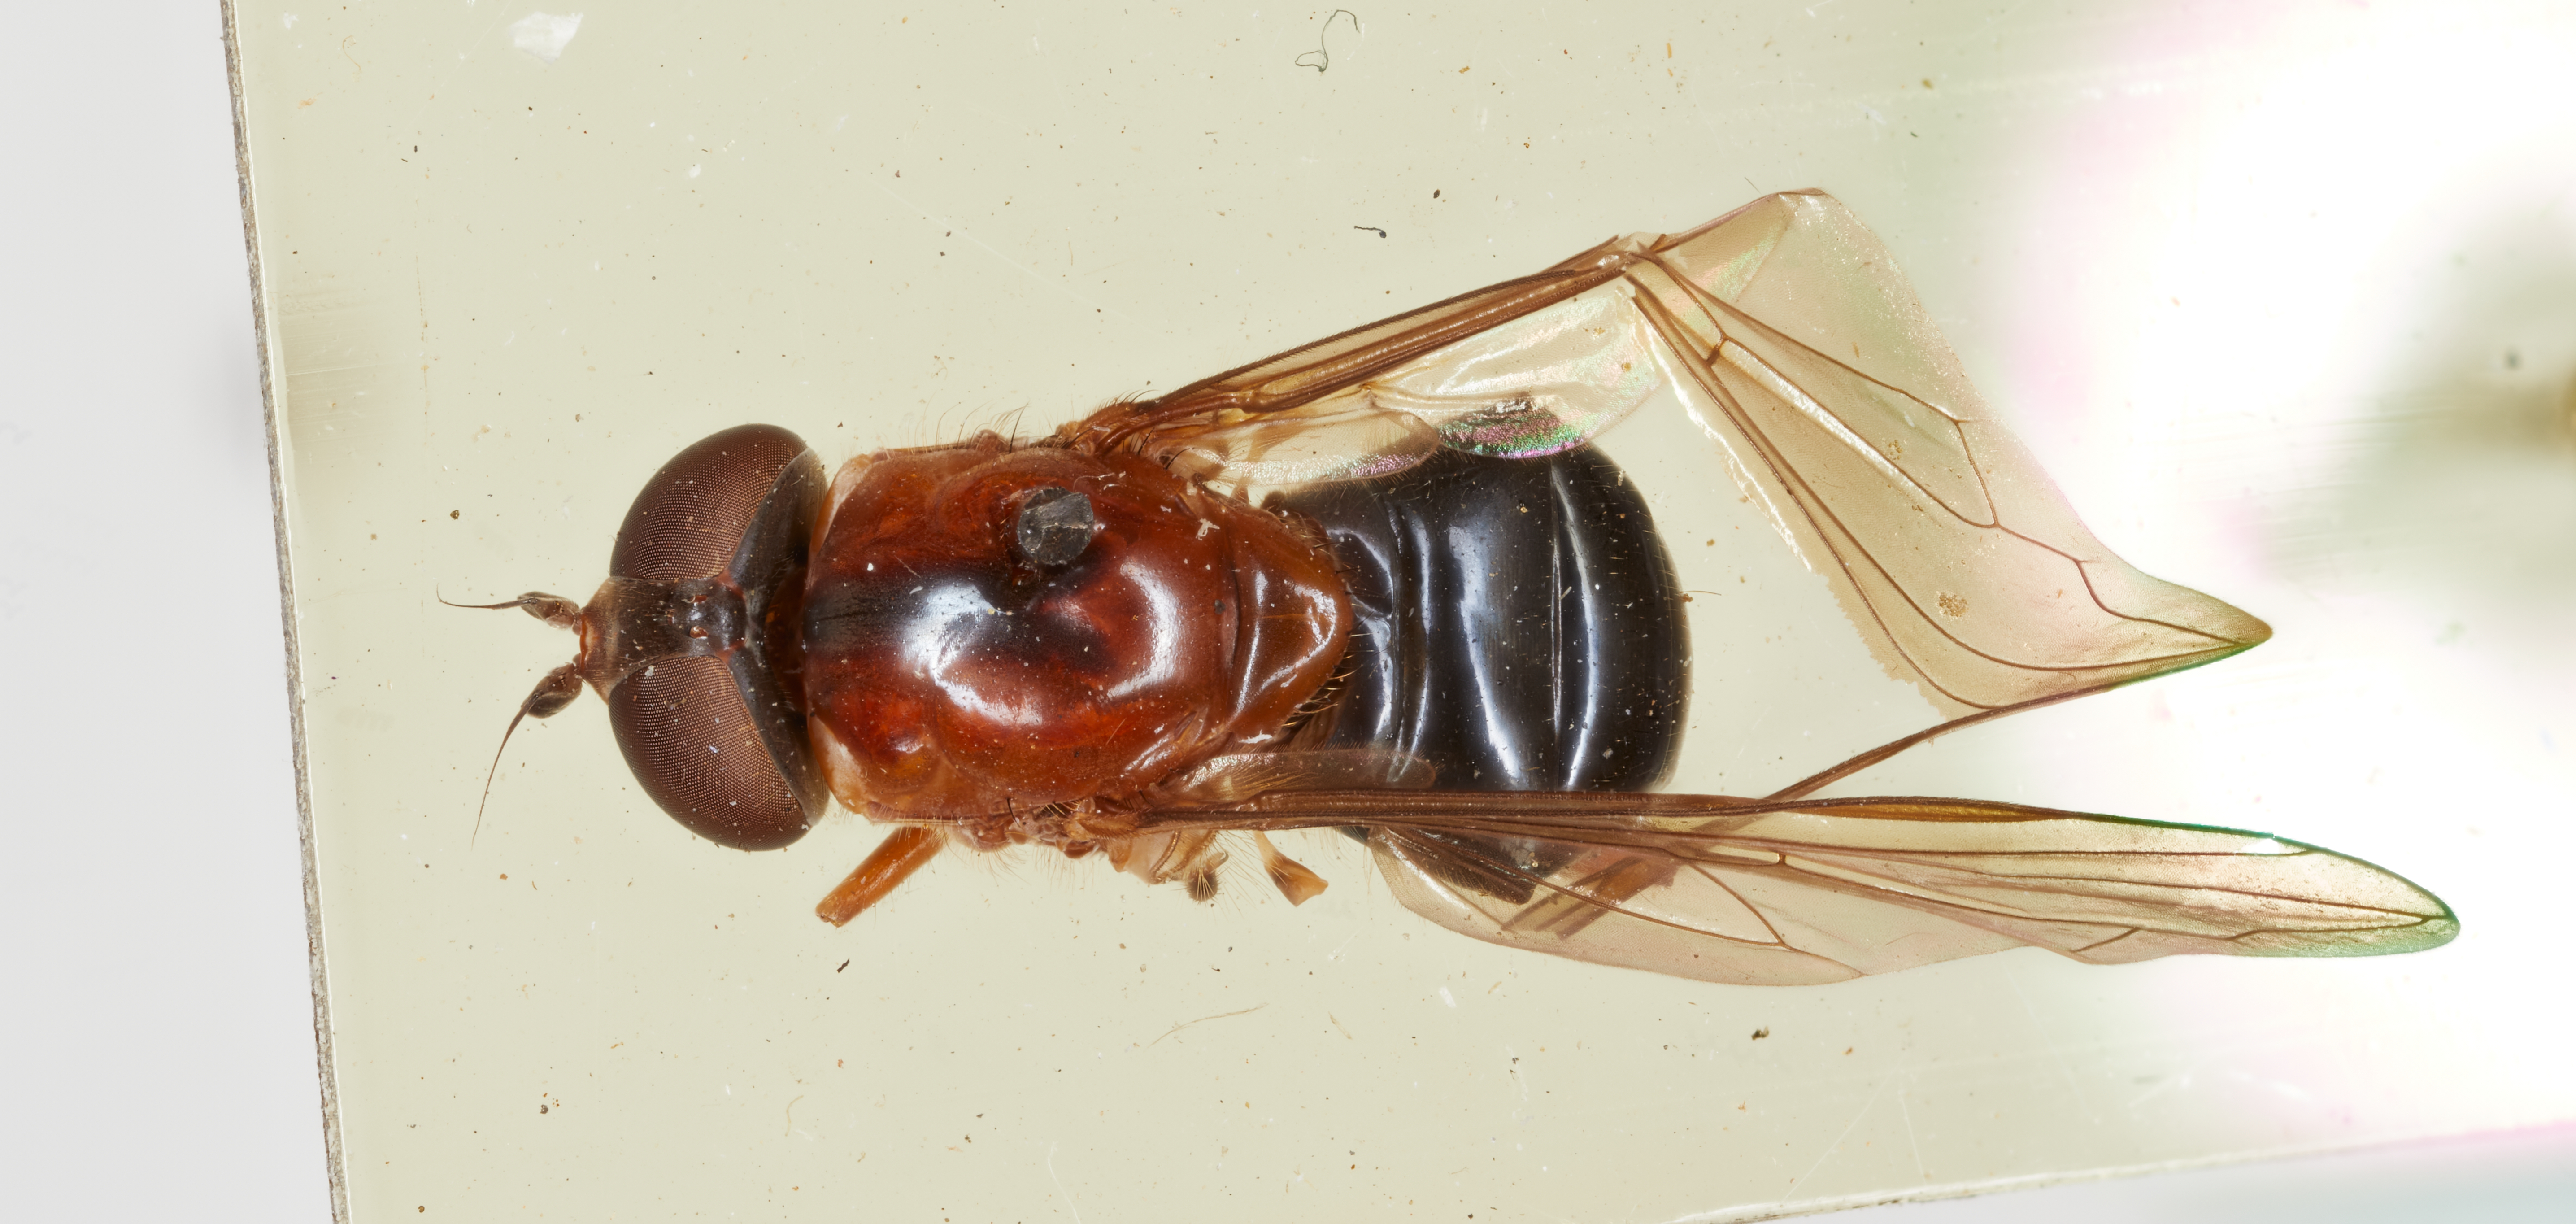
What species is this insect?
Chilosia incerta
